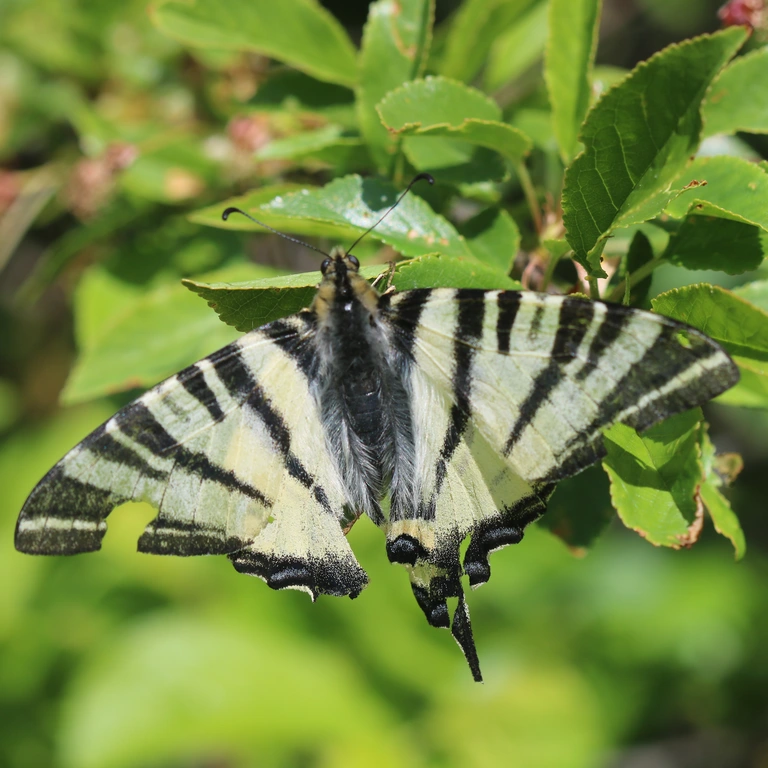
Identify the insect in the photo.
Iphiclides podalirius
